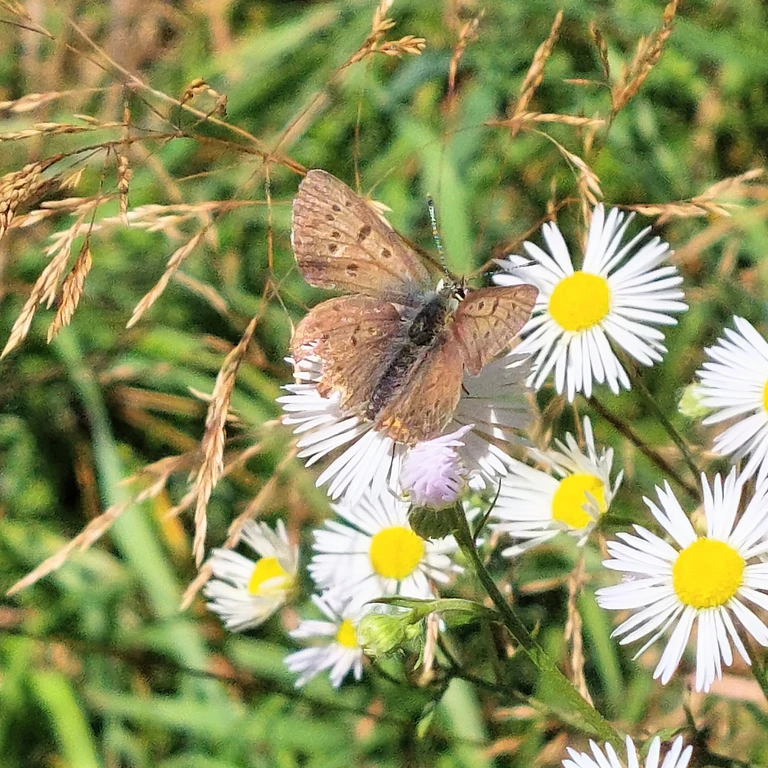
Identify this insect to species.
Lycaena tityrus (also Loweia tityrus)
